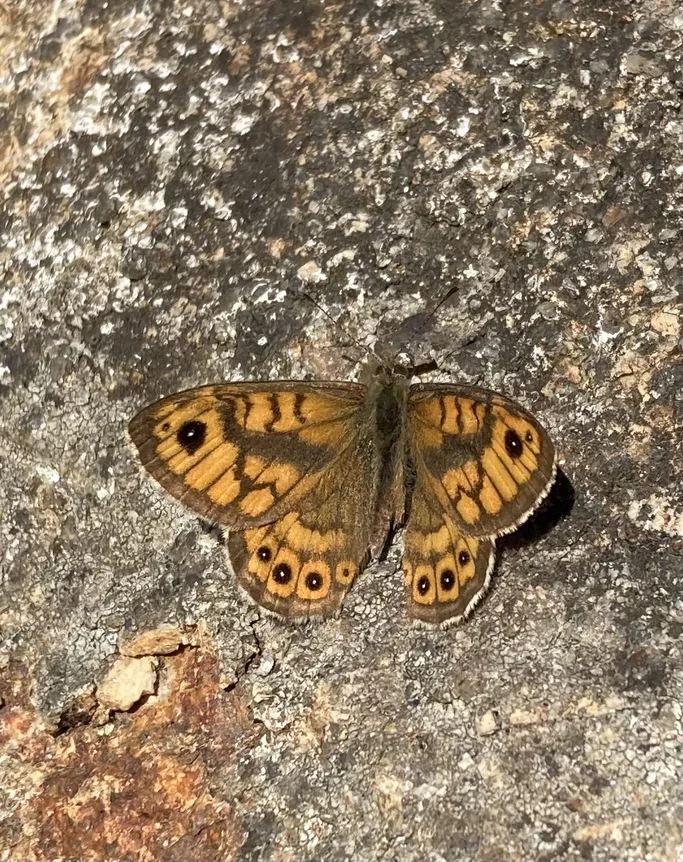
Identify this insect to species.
Lasiommata megera (also Pararge megera)
